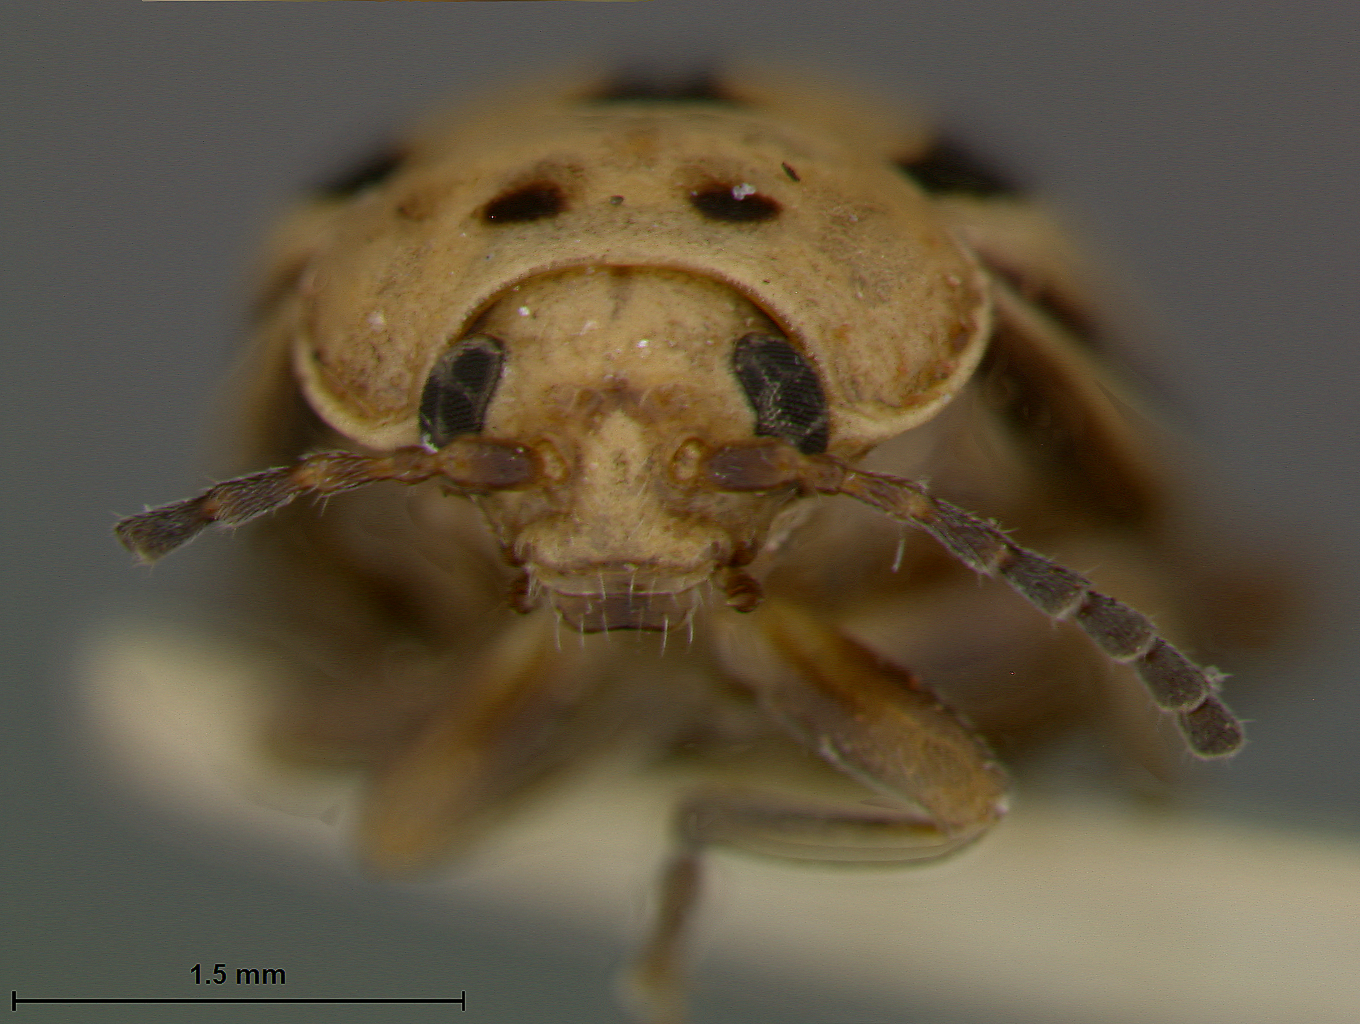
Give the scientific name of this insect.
Disonycha alabamae
